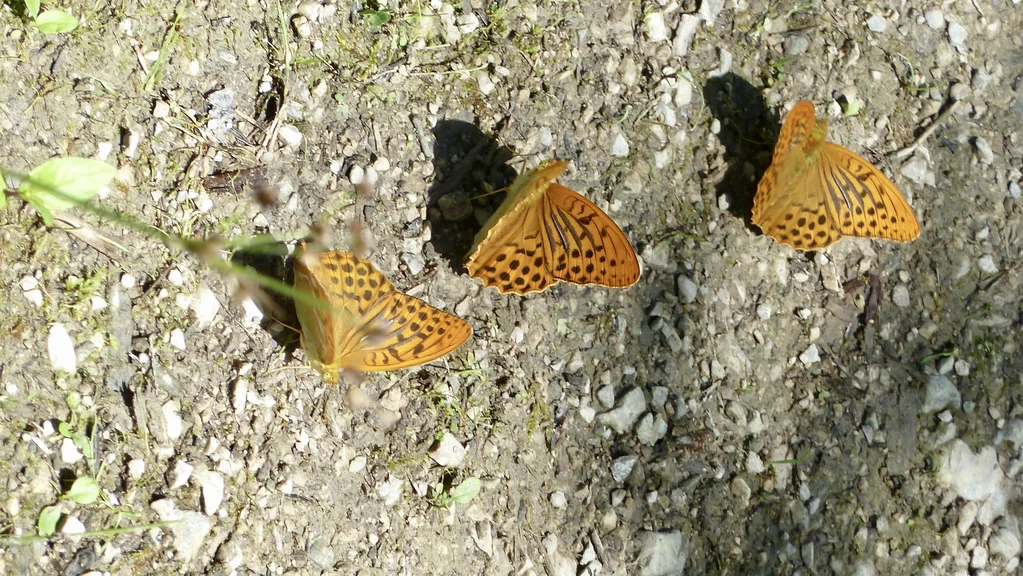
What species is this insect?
Argynnis paphia
